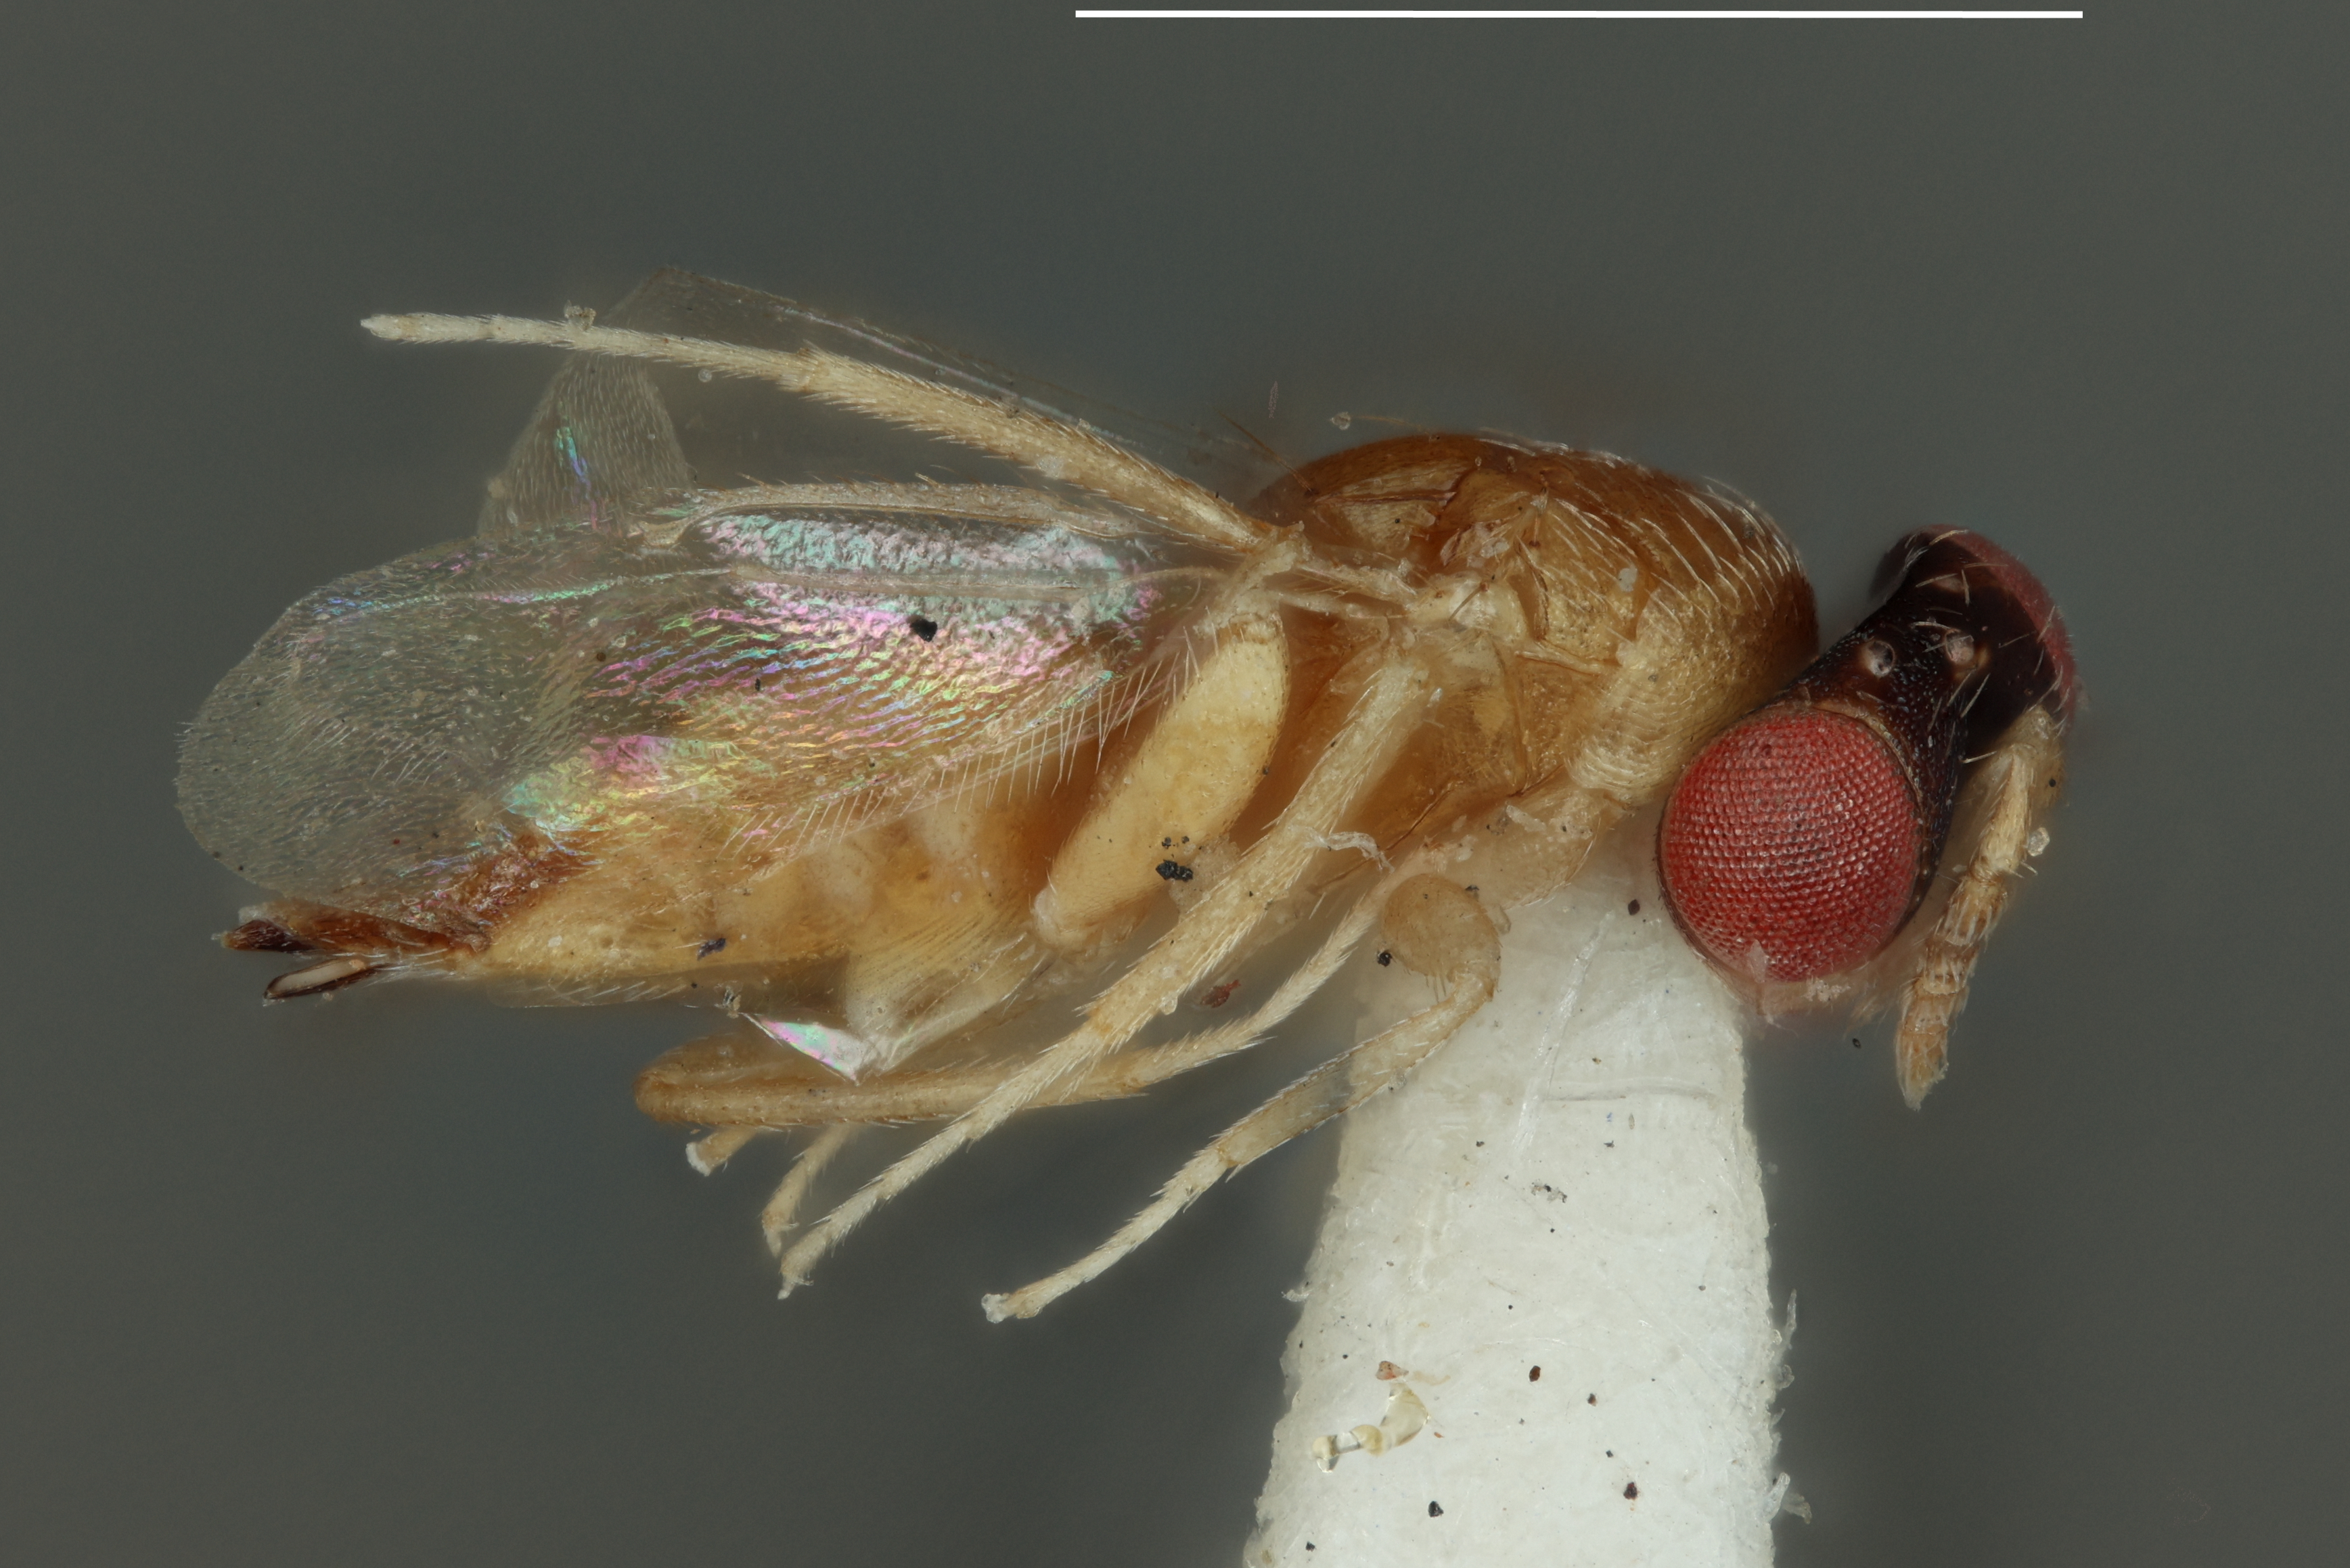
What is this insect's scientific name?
Omphalomomyia thymus
